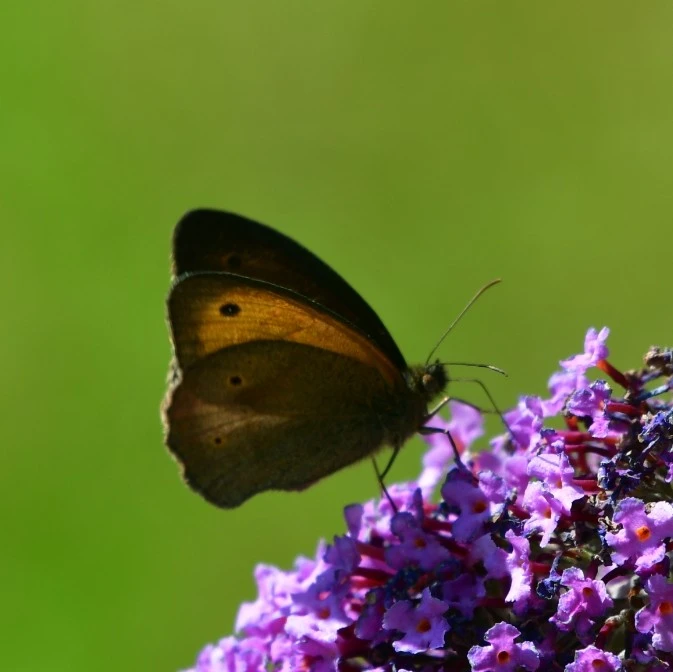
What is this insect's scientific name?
Maniola jurtina
